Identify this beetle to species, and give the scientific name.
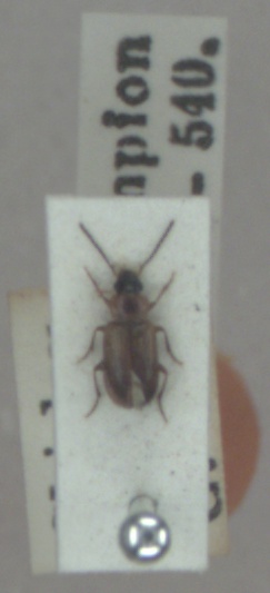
Acupalpus dorsalis
